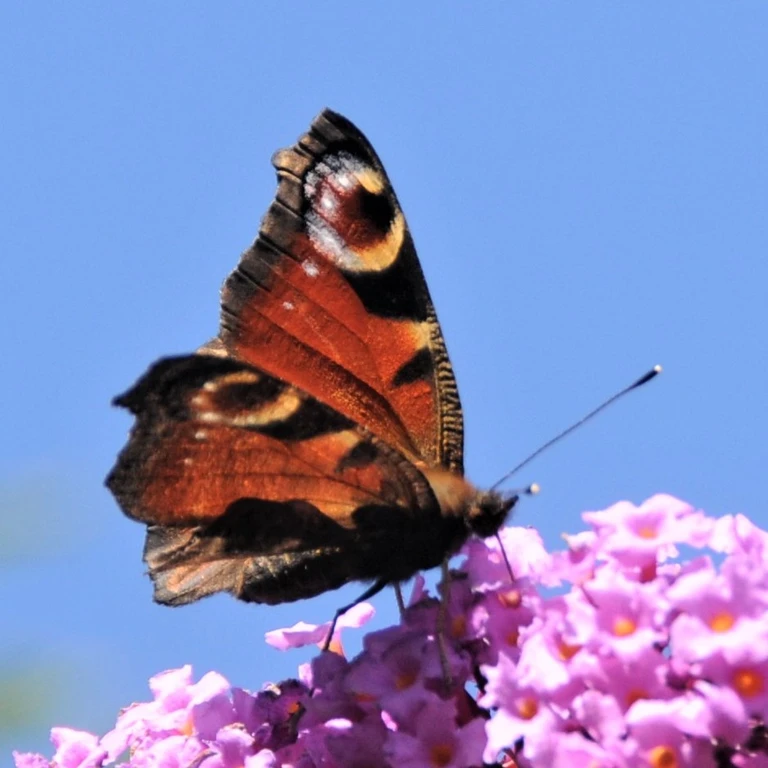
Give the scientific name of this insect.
Aglais io
